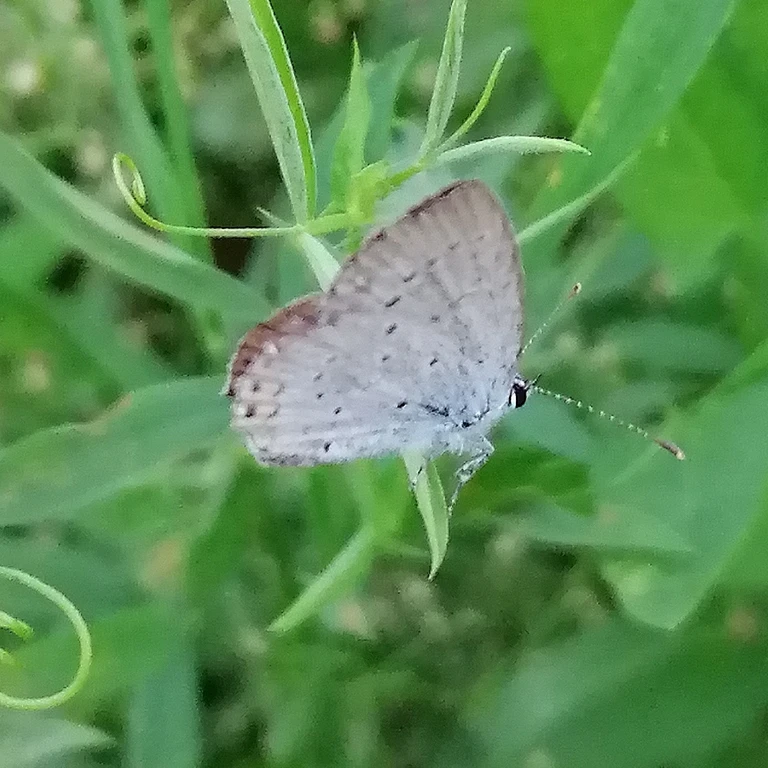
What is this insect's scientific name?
Cupido argiades (also Elkalyce argiades)
